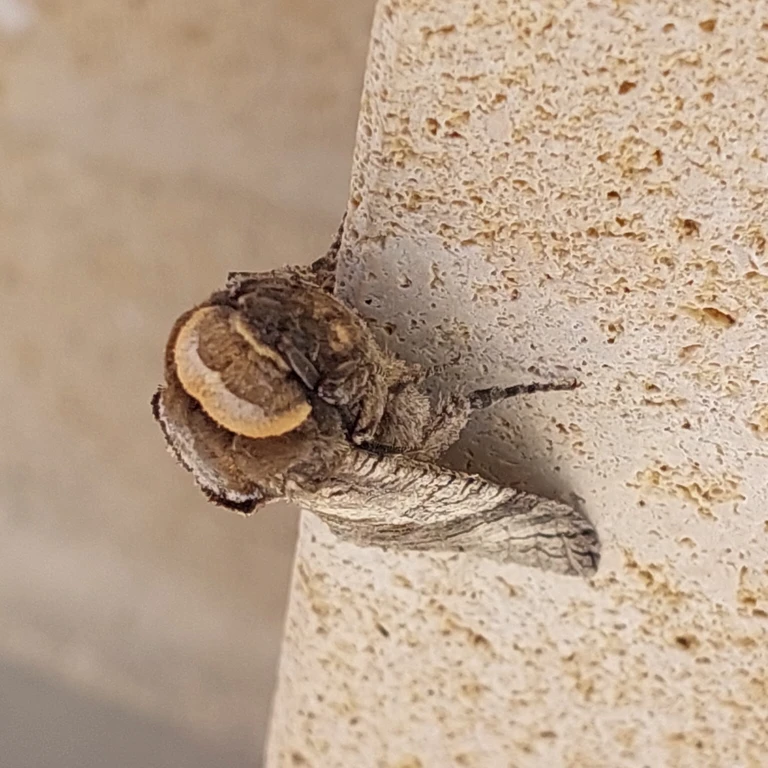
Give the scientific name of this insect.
Cossus cossus
